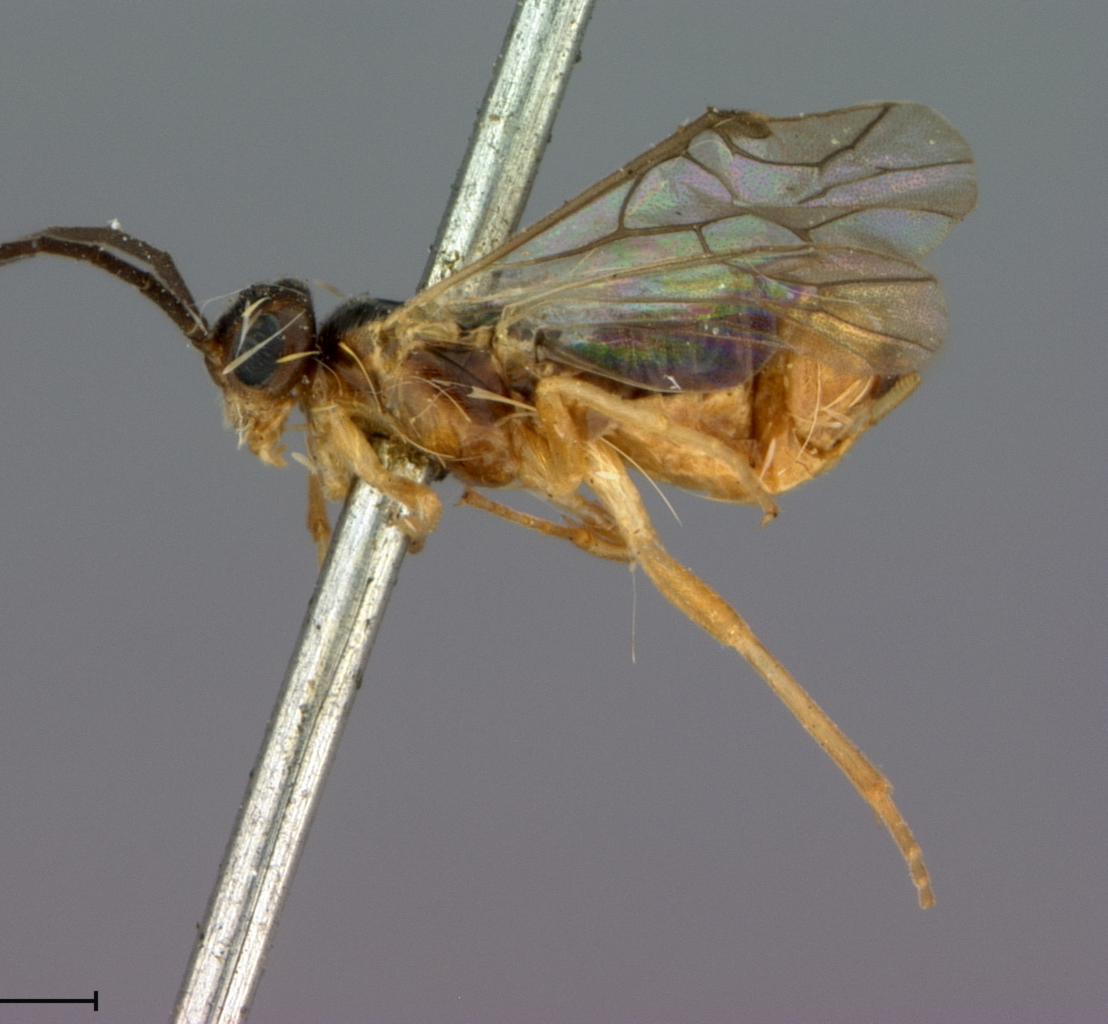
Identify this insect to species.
Pachynematus gregarius
